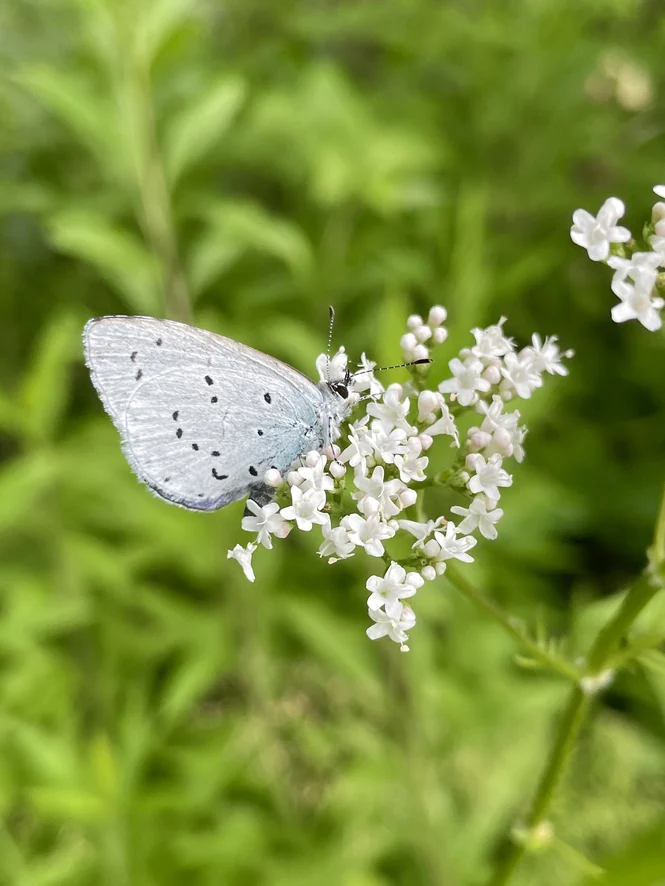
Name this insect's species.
Celastrina argiolus
